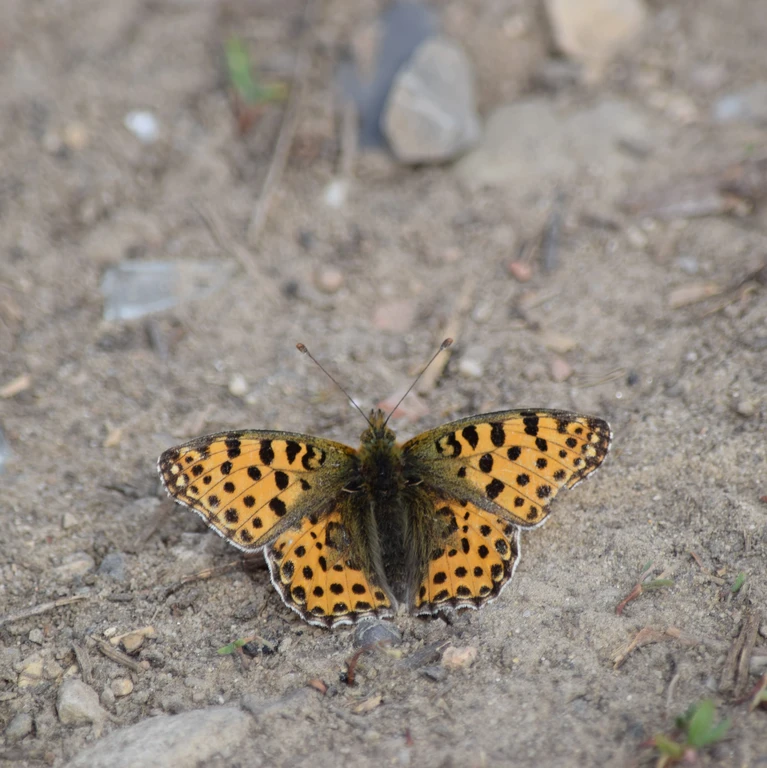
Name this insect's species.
Issoria lathonia
